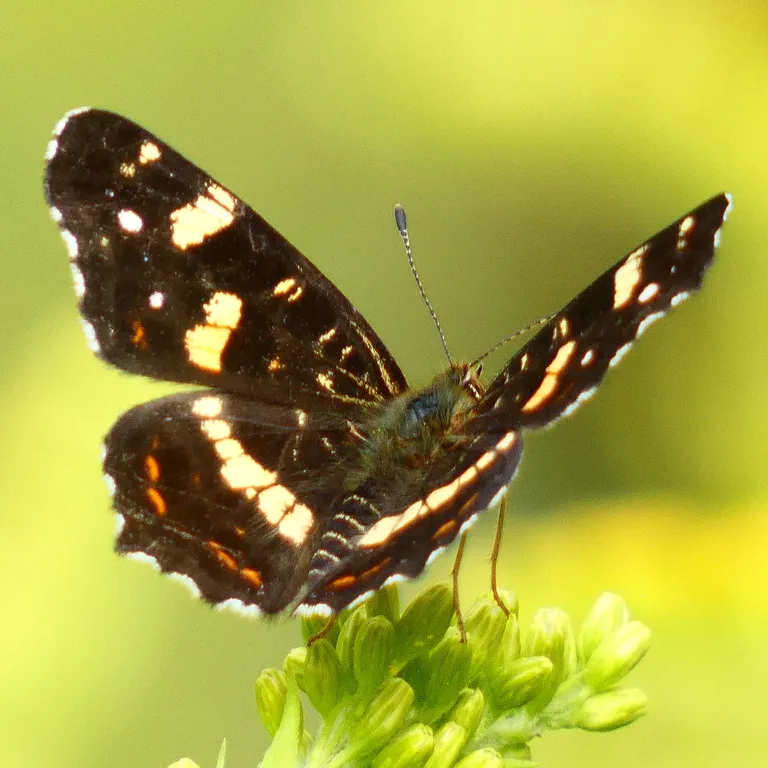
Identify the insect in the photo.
Araschnia levana
